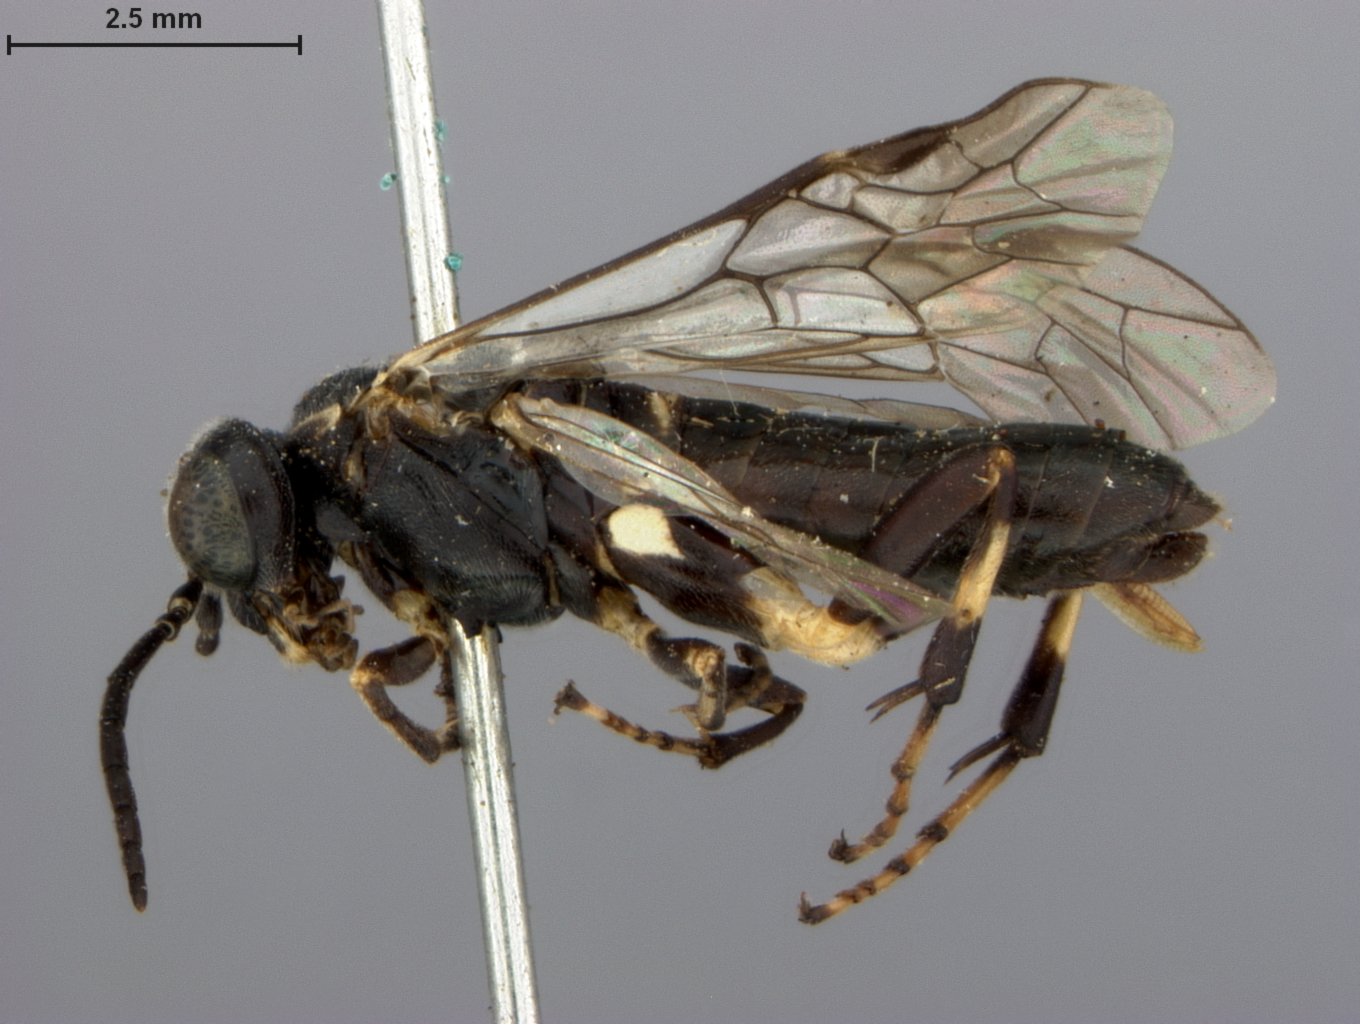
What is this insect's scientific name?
Macrophya bilineata
